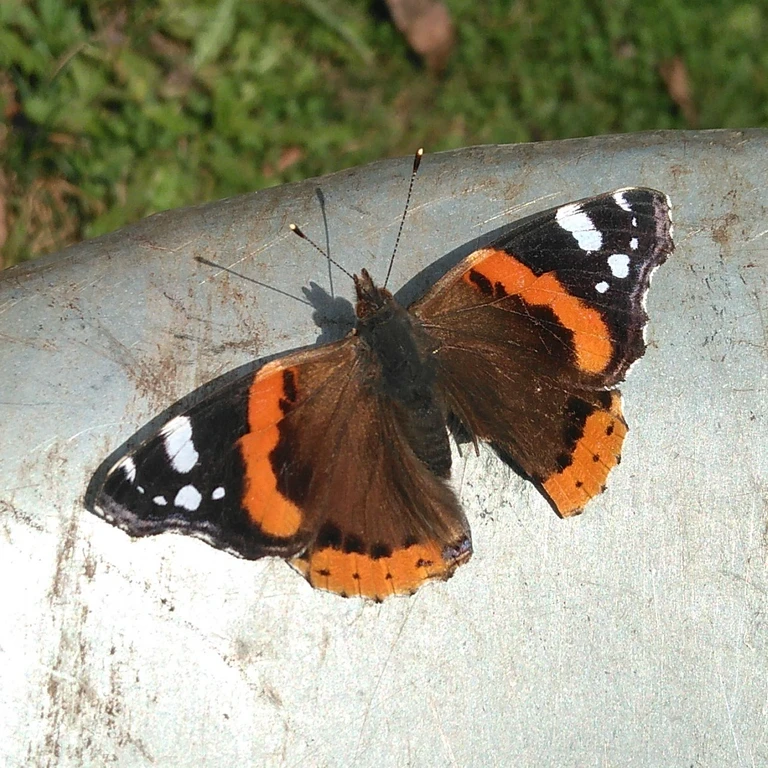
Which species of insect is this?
Vanessa atalanta
